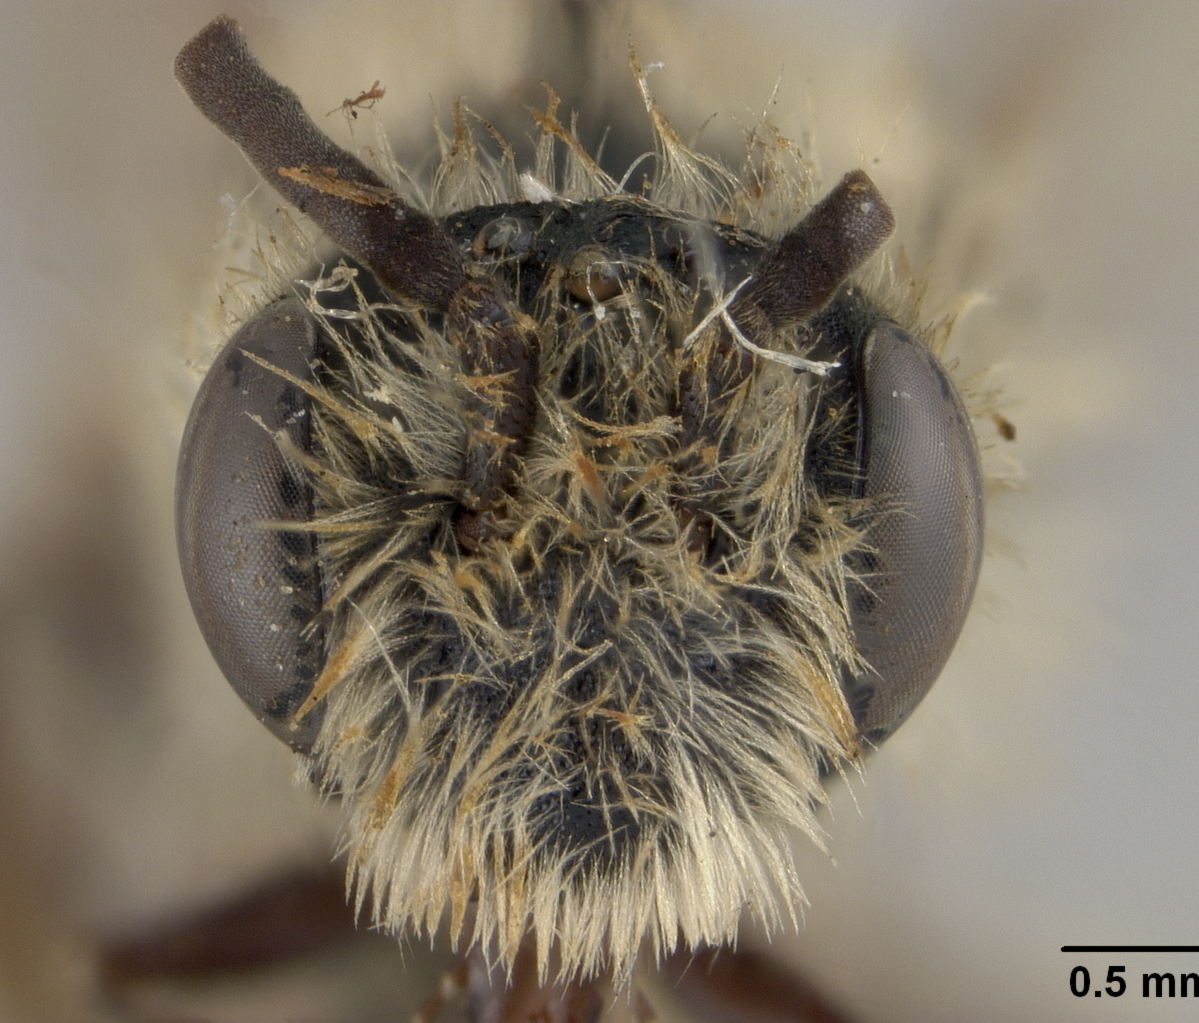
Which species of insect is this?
Andrena profundiformis
